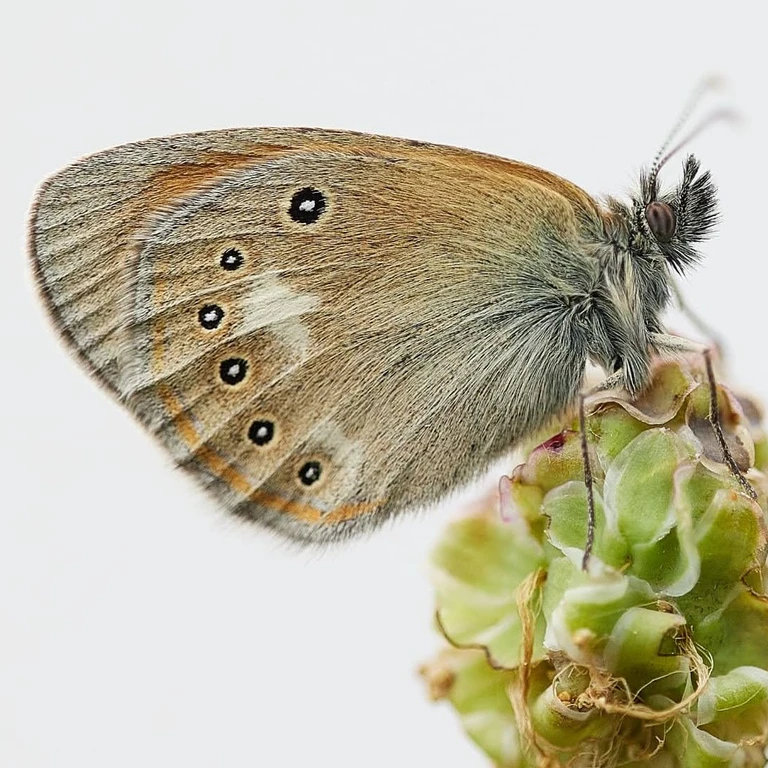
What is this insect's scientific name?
Coenonympha glycerion (also Coenonympha iphis)
